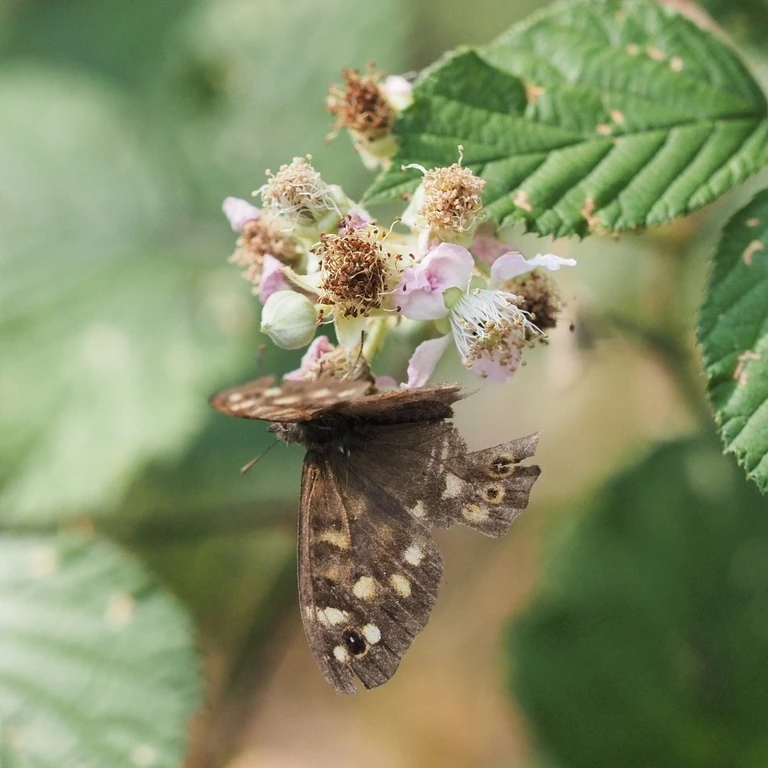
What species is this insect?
Pararge aegeria
